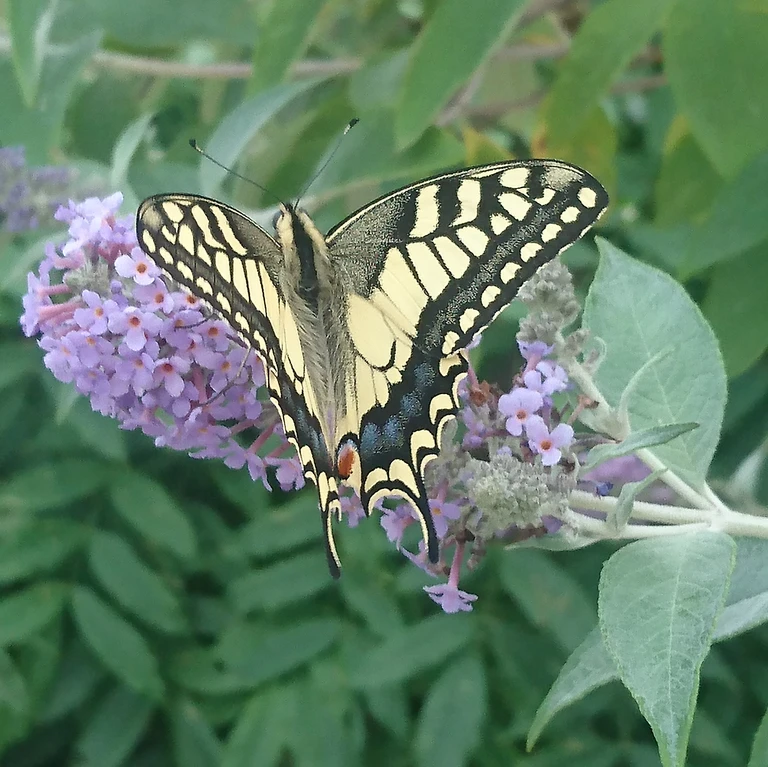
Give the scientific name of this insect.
Papilio machaon
